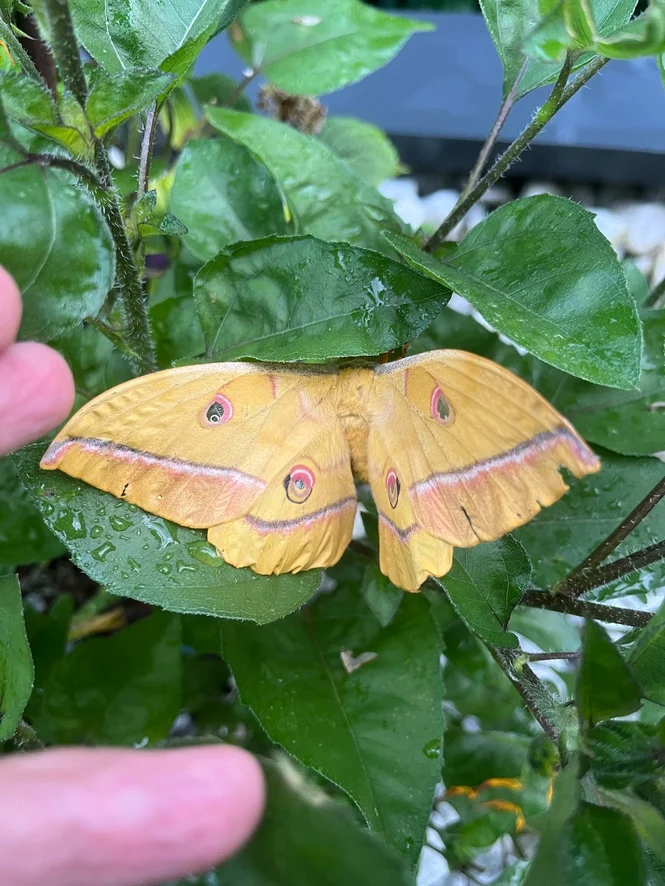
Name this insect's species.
Antheraea yamamai
